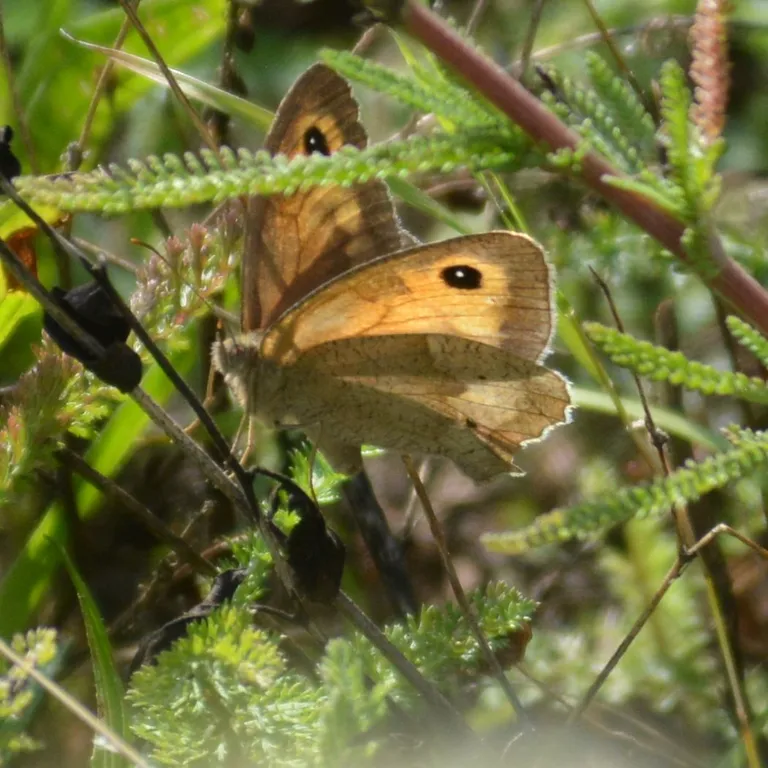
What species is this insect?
Maniola jurtina
